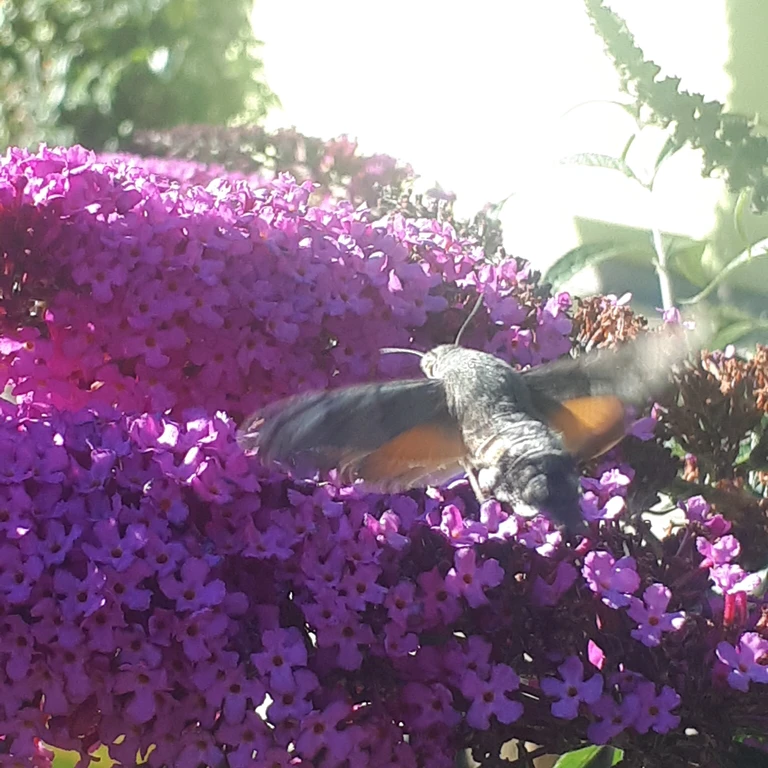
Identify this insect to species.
Macroglossum stellatarum
